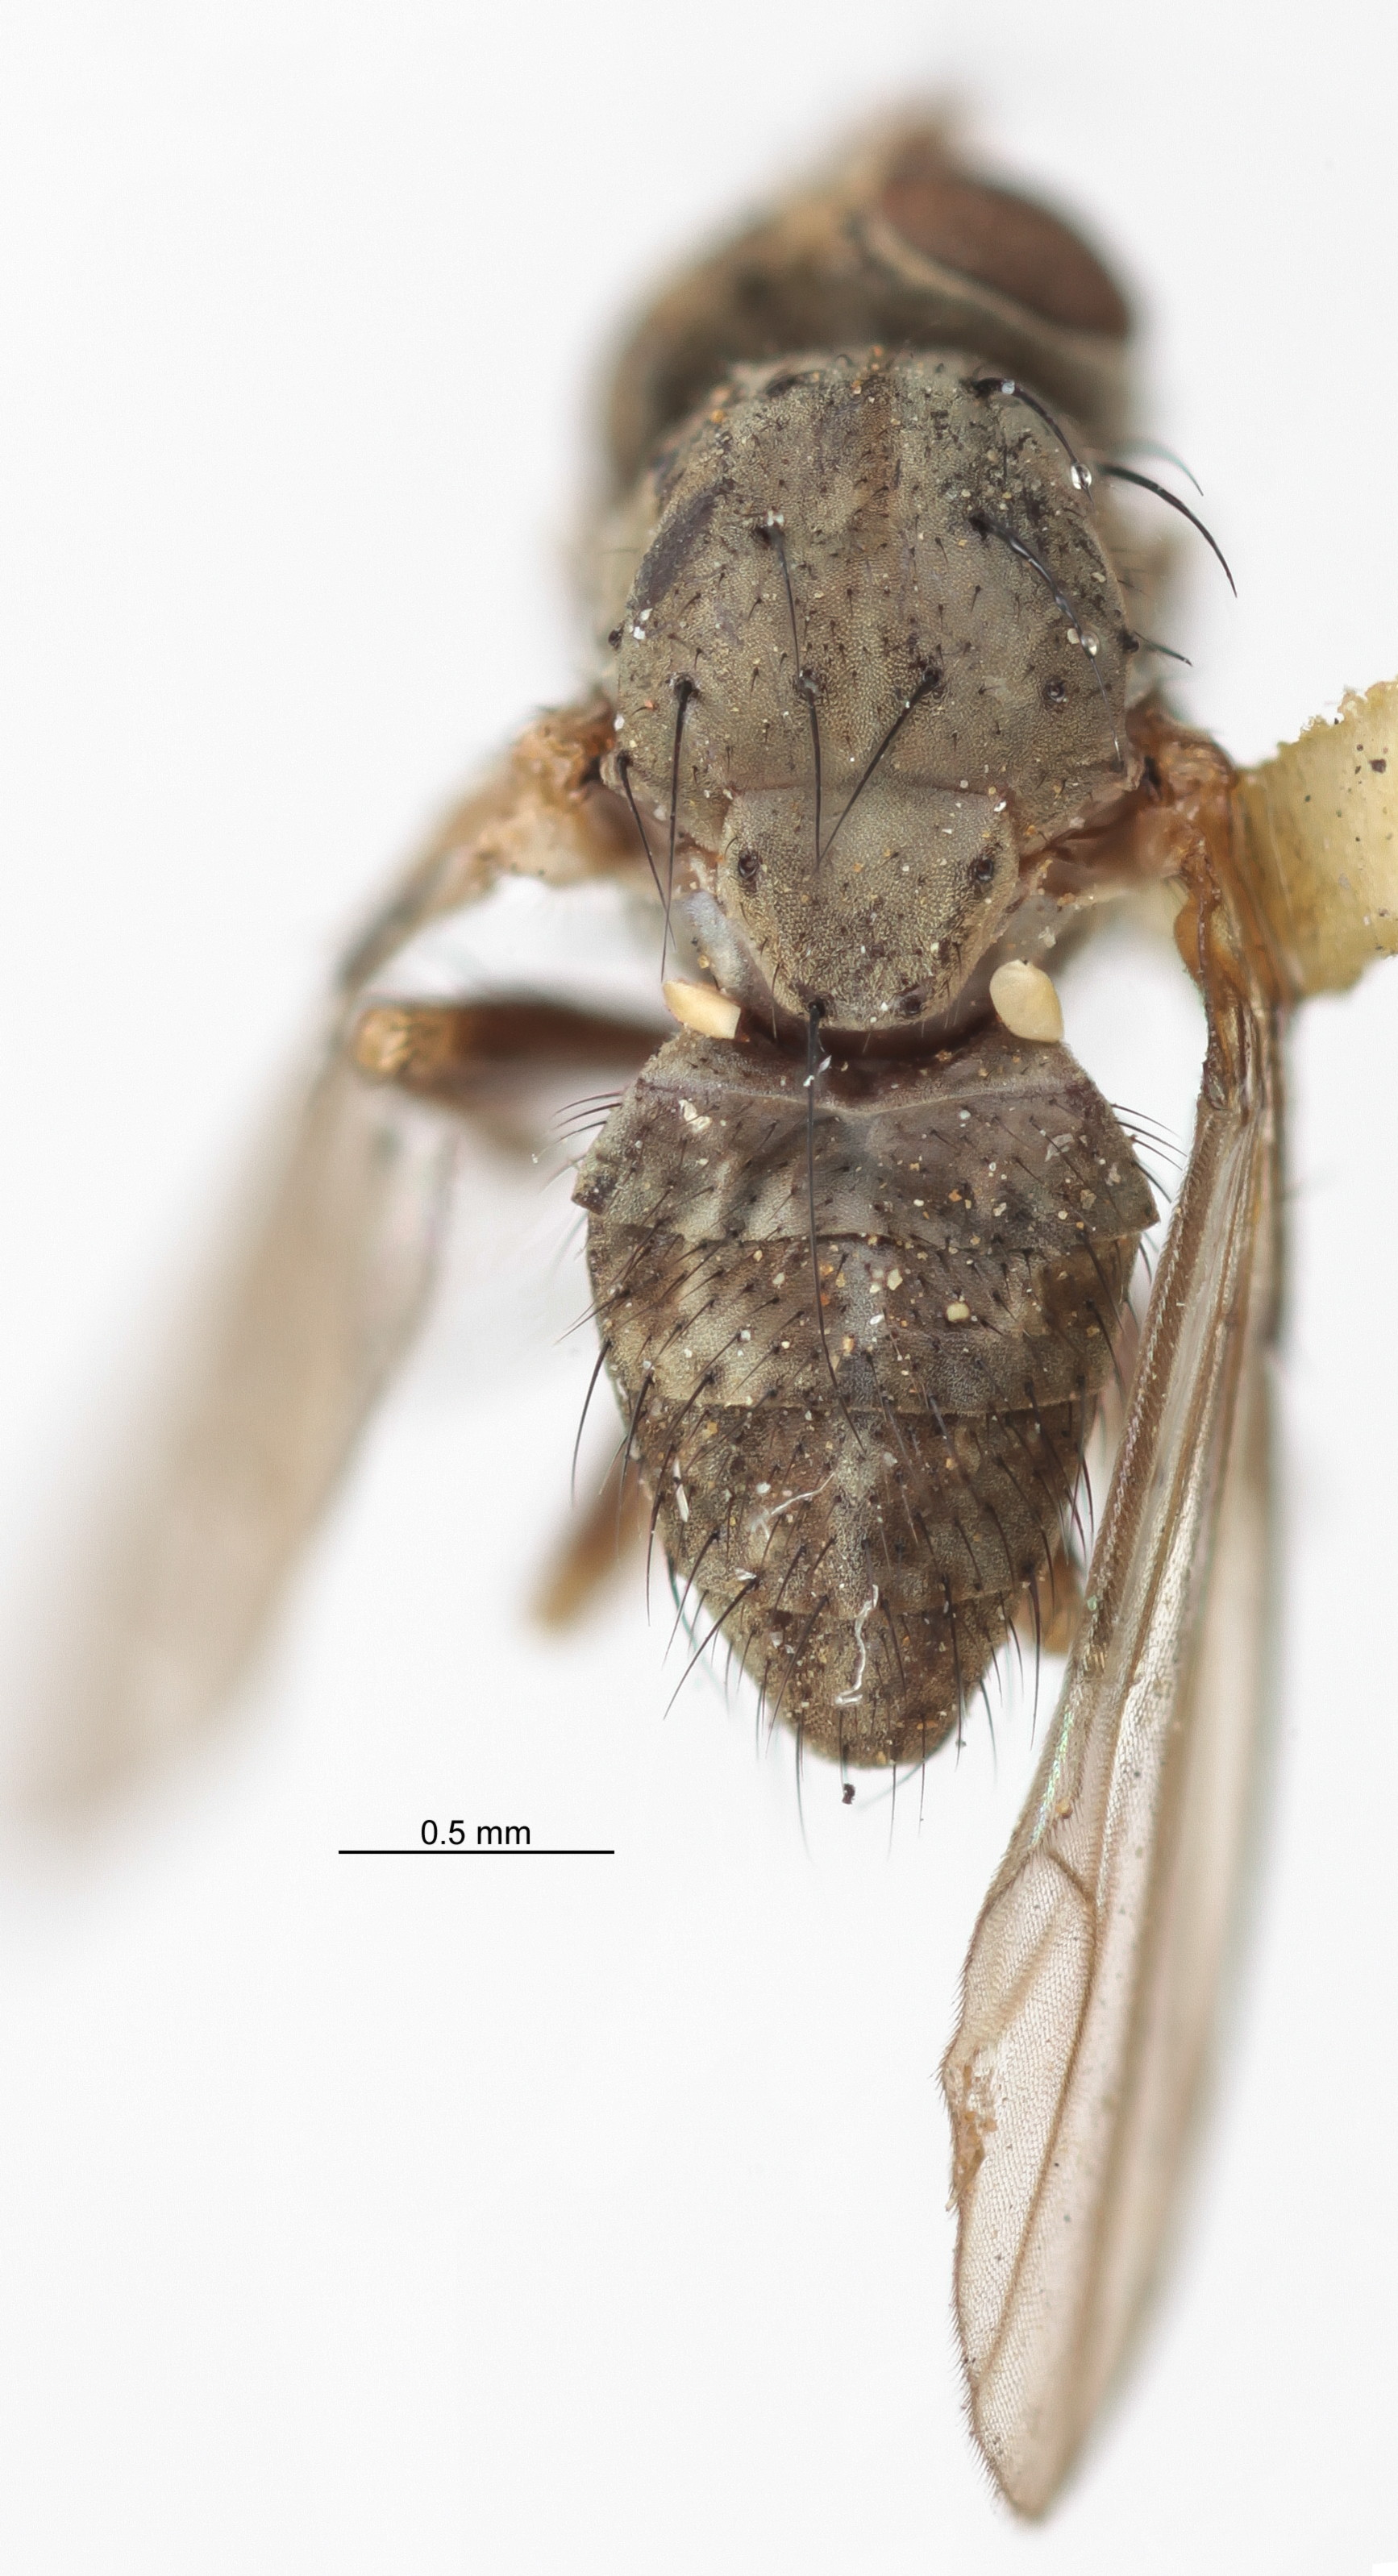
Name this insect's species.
Notiphila erythrocera (also Notiphila pura)
